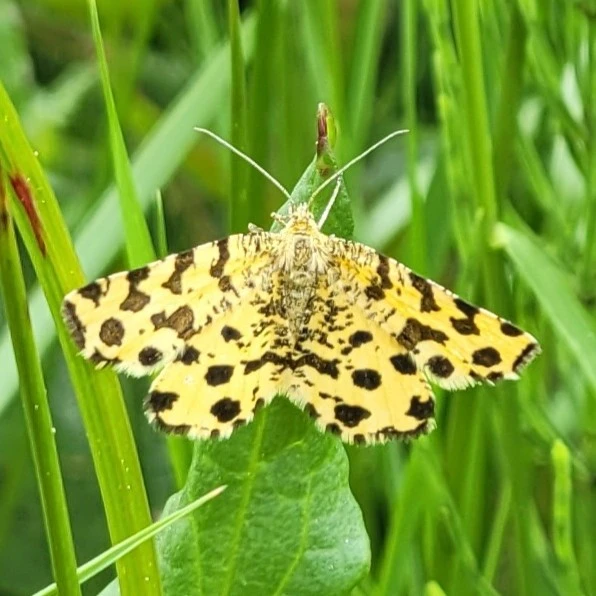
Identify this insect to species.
Pseudopanthera macularia
